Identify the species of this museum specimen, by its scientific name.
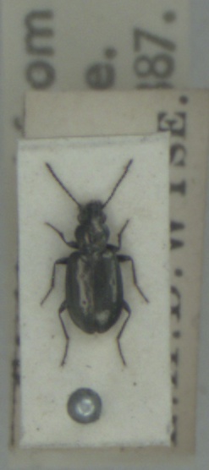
Bembidion bipunctatum
